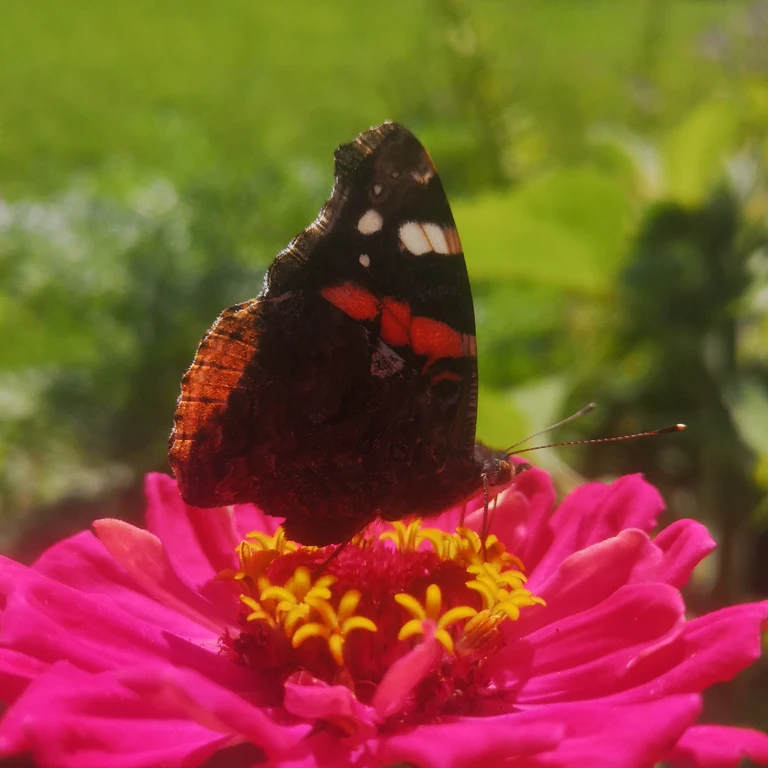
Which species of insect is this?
Vanessa atalanta
